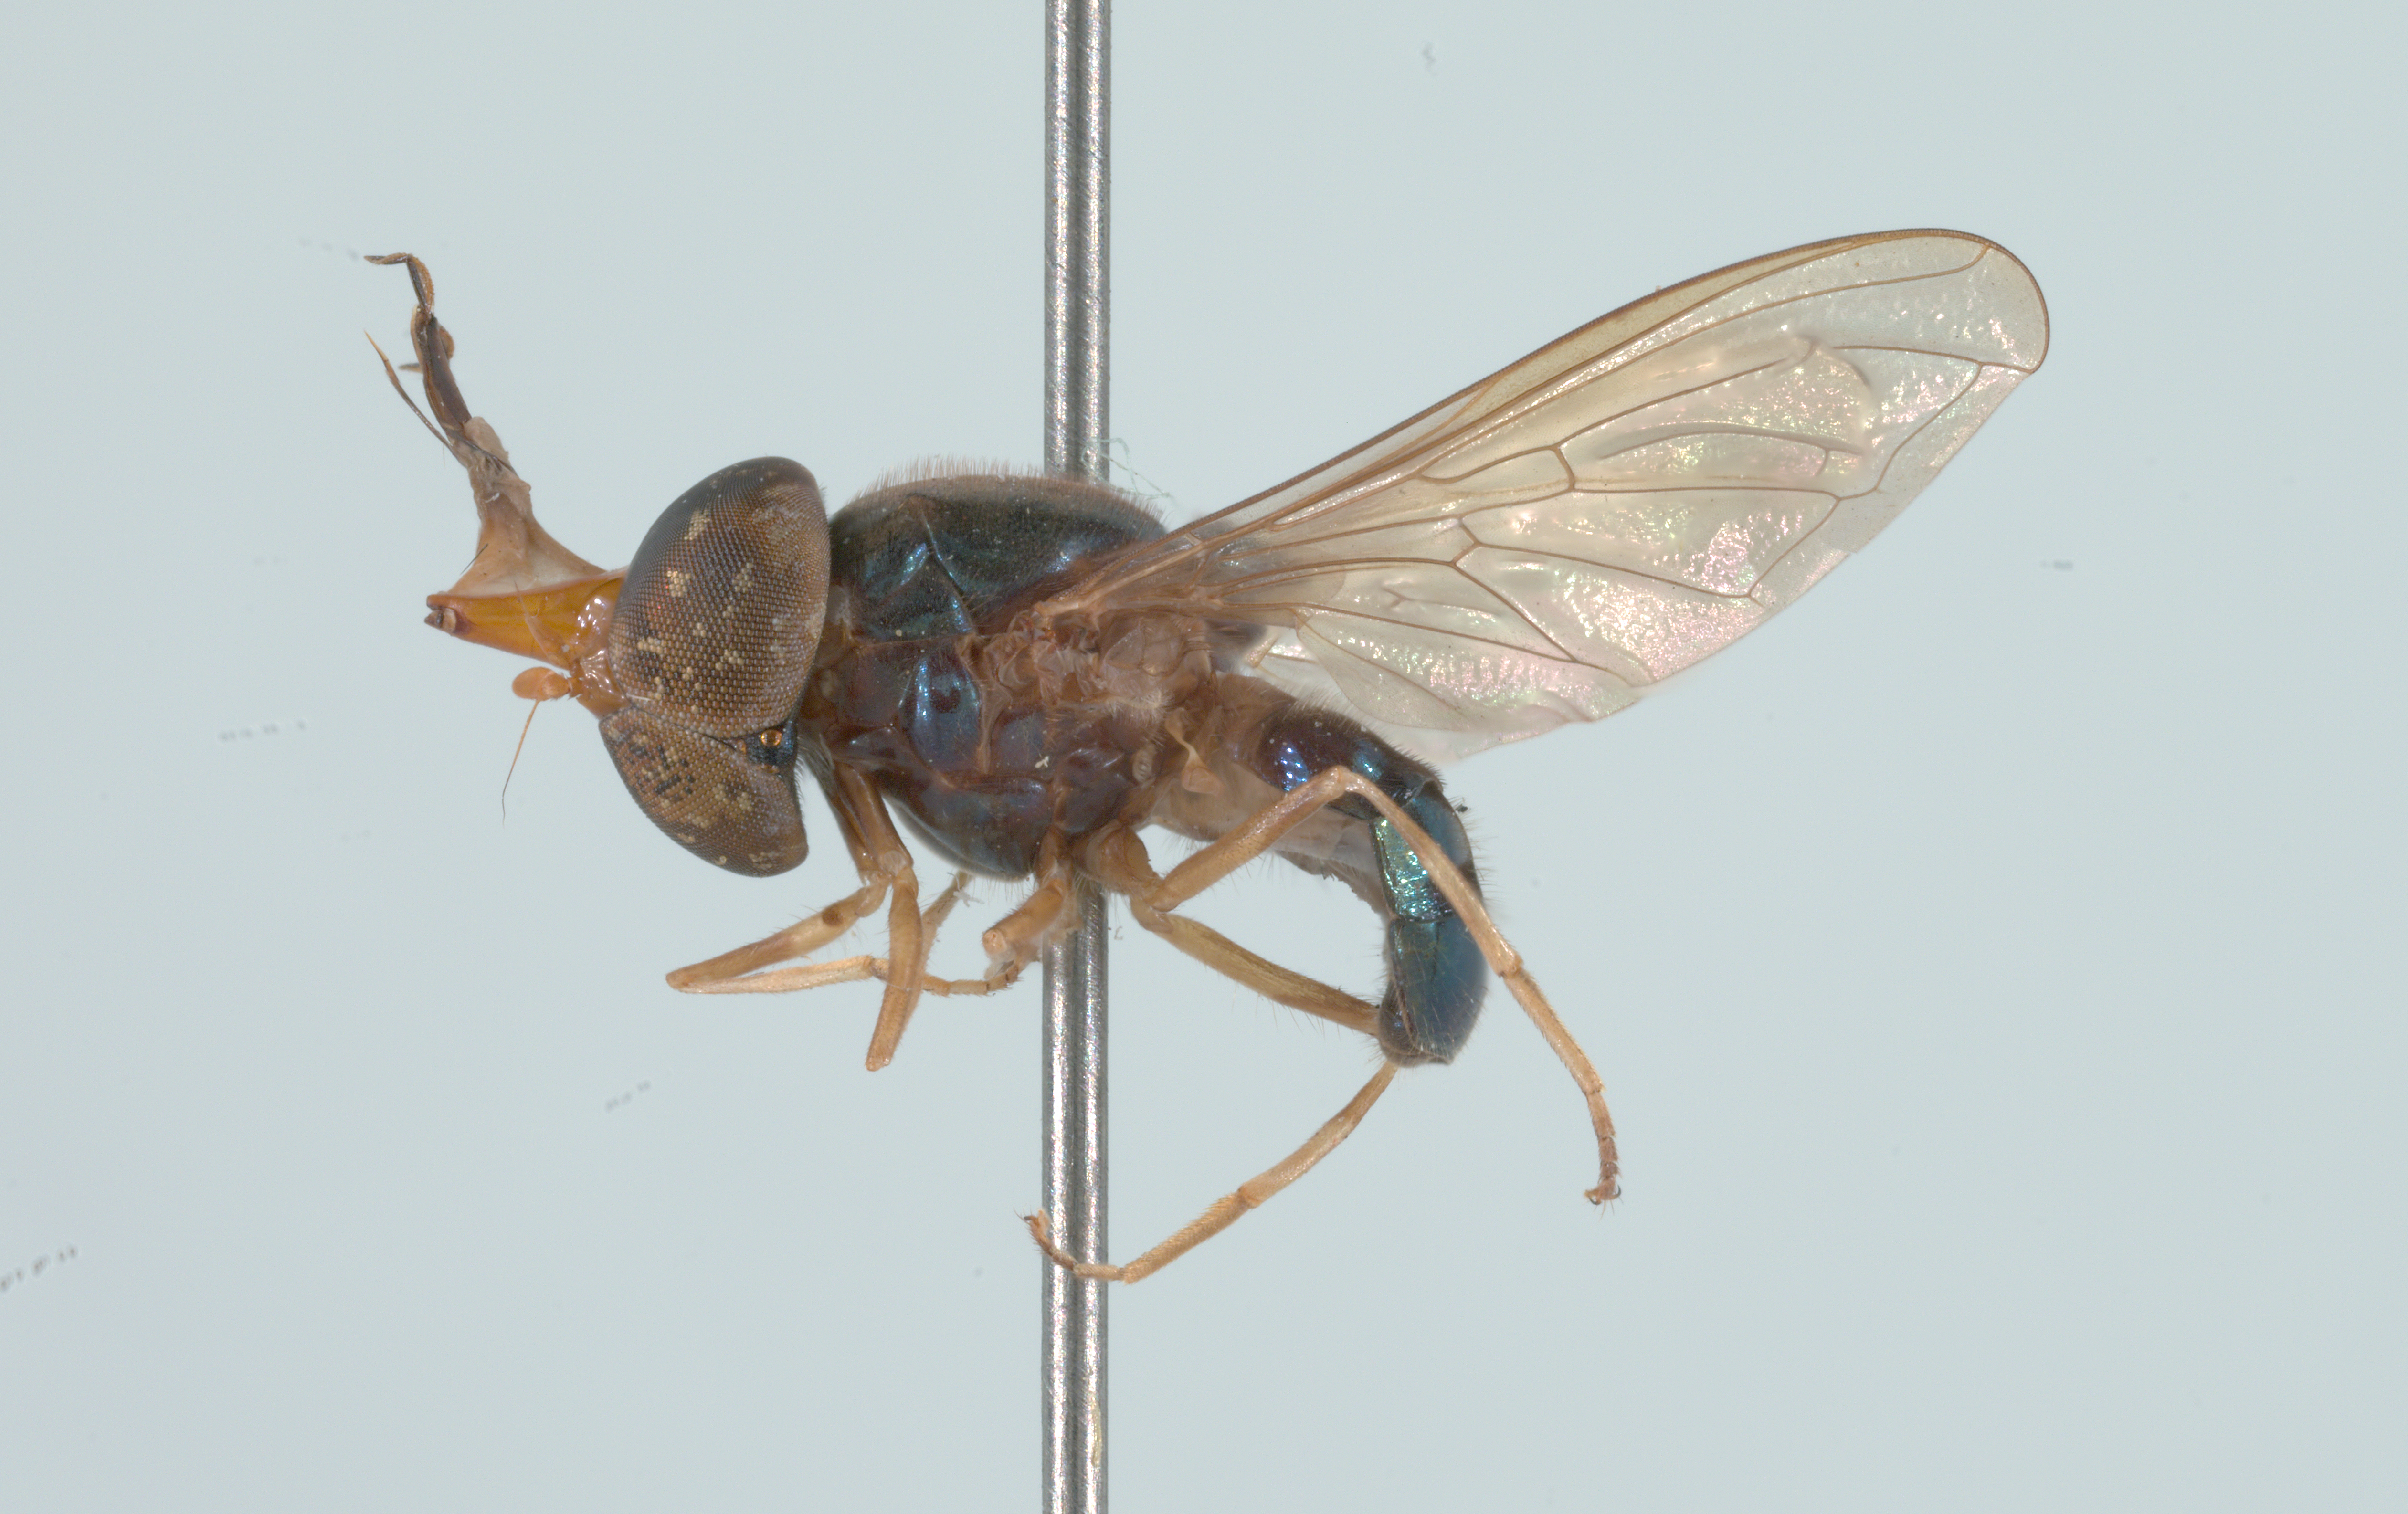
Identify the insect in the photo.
Rhingia caerulescens
